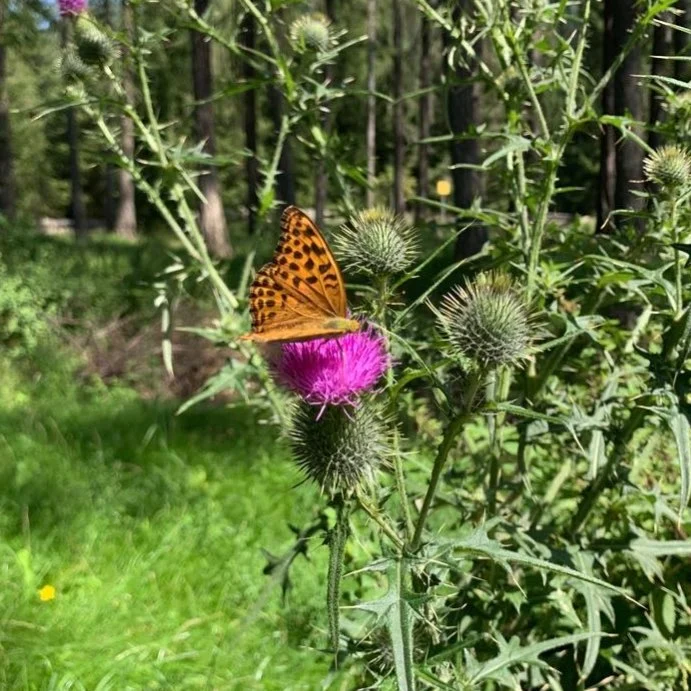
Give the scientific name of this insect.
Argynnis paphia
